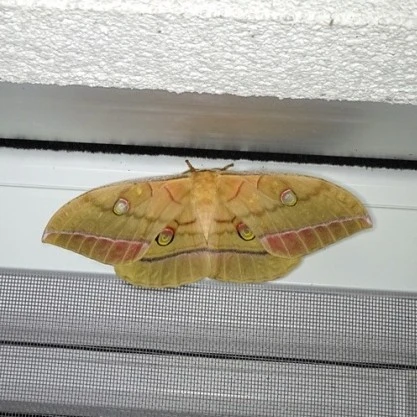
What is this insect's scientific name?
Antheraea yamamai
